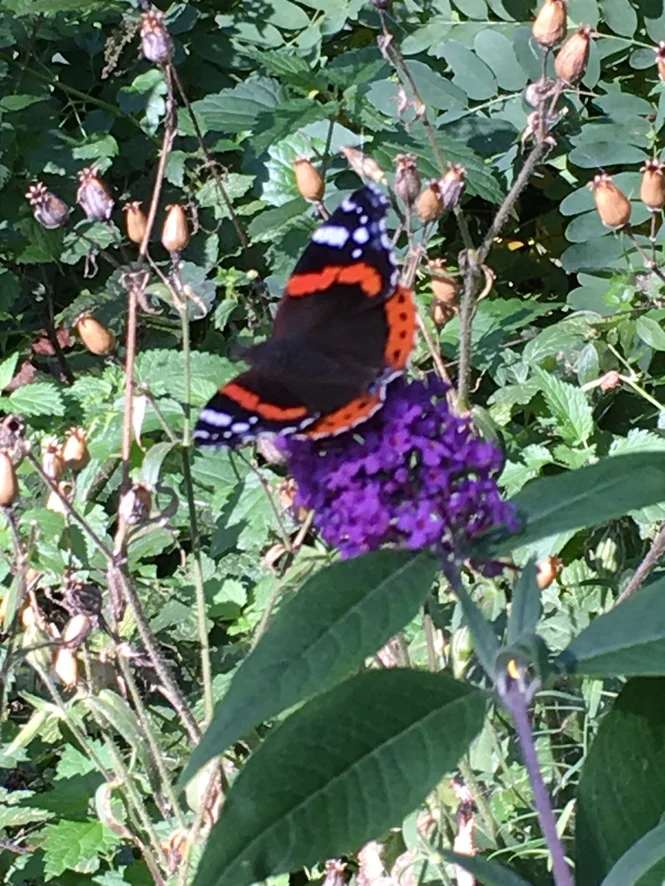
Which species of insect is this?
Vanessa atalanta
